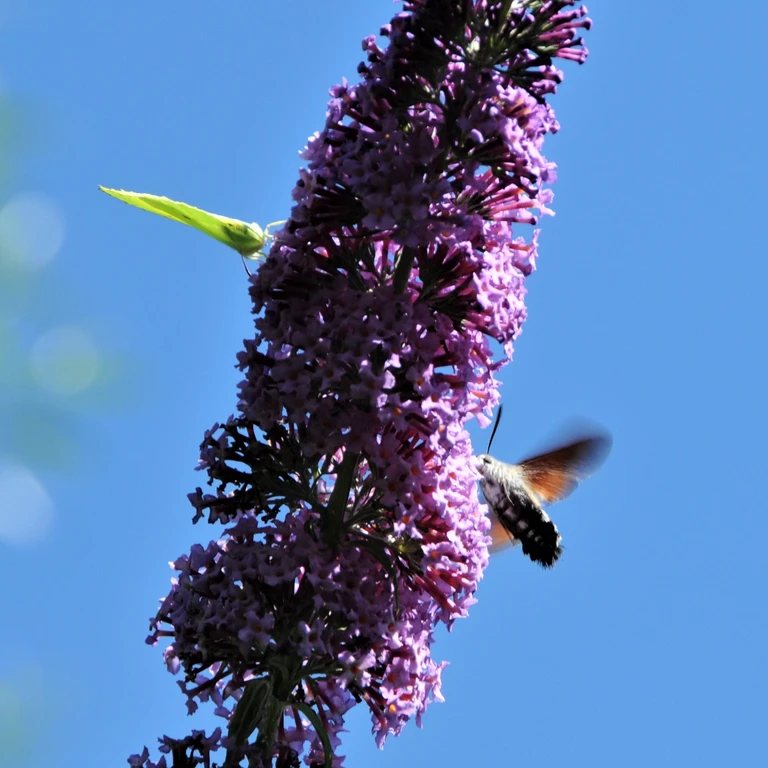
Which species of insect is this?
Macroglossum stellatarum
